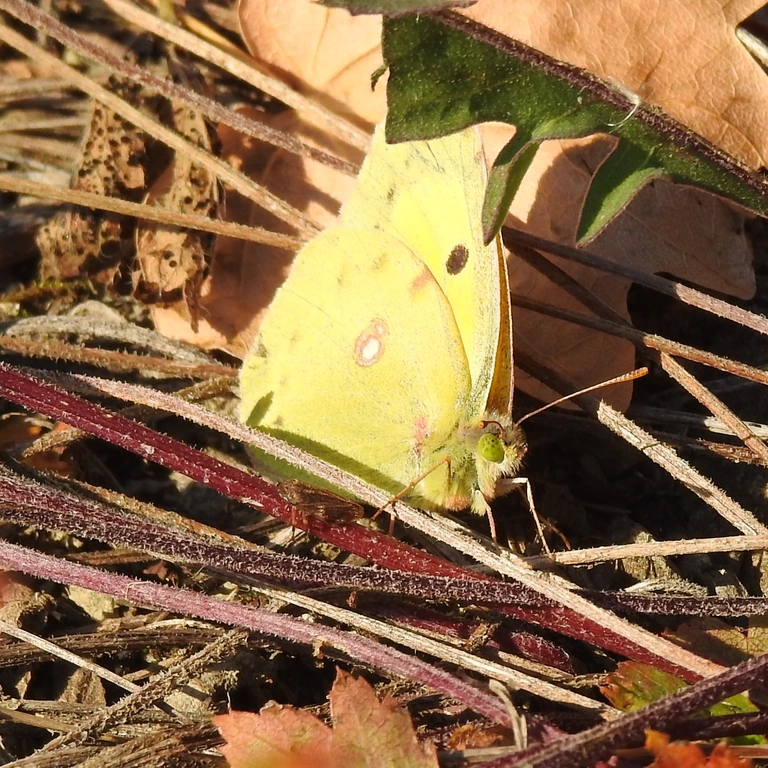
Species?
Colias croceus
